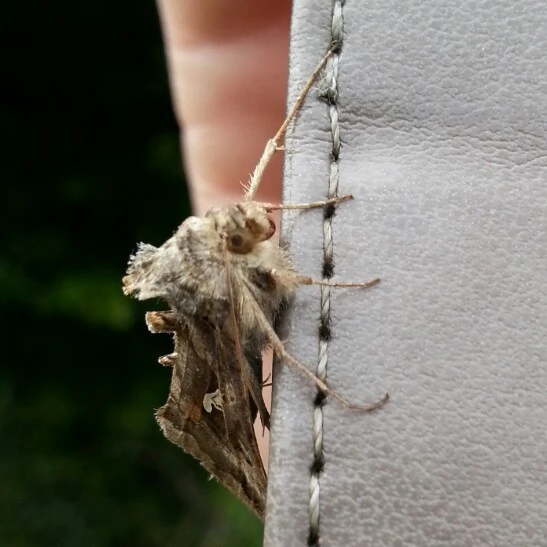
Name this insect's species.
Autographa gamma
